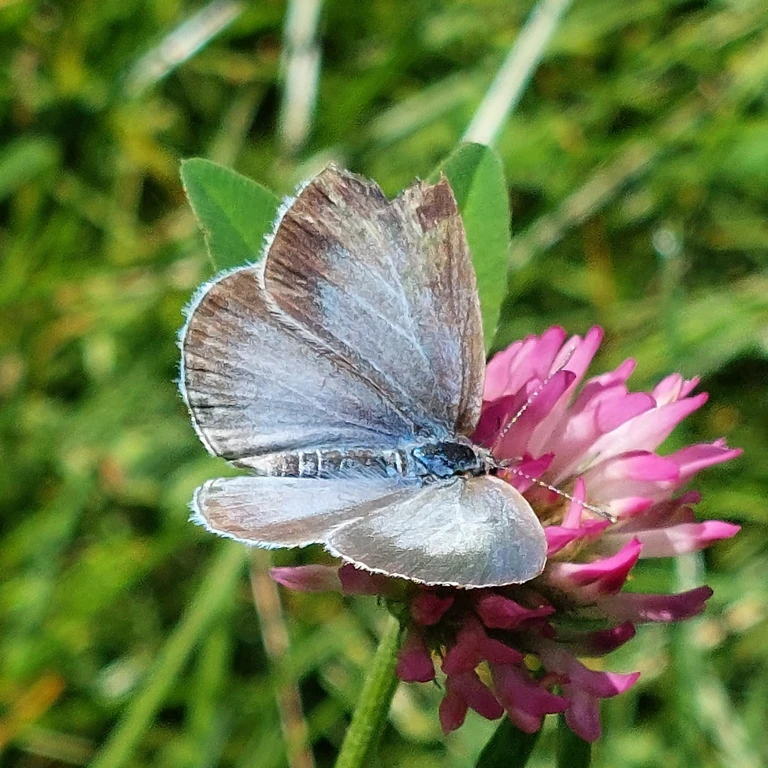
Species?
Celastrina argiolus
